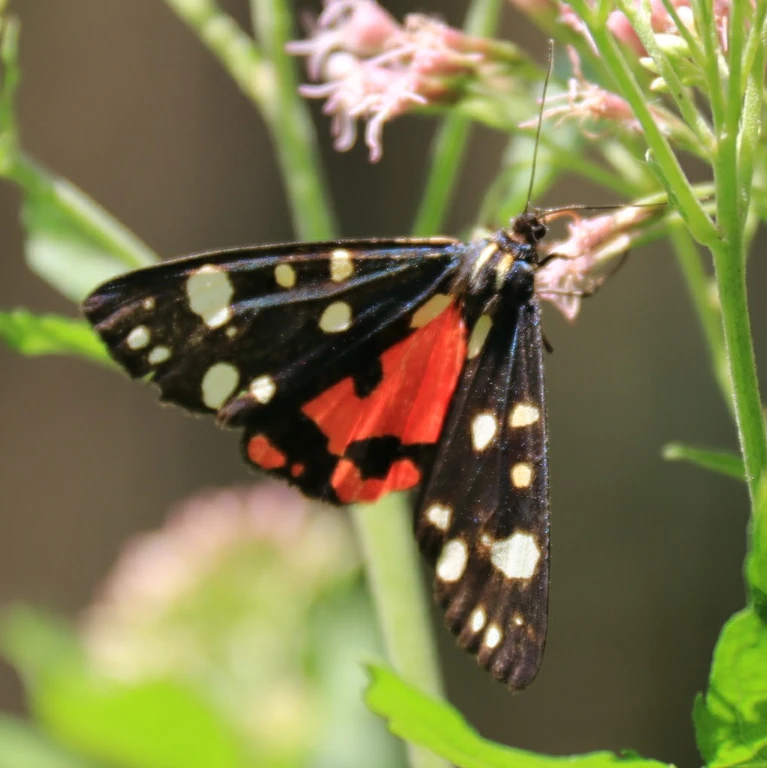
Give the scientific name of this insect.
Callimorpha dominula
